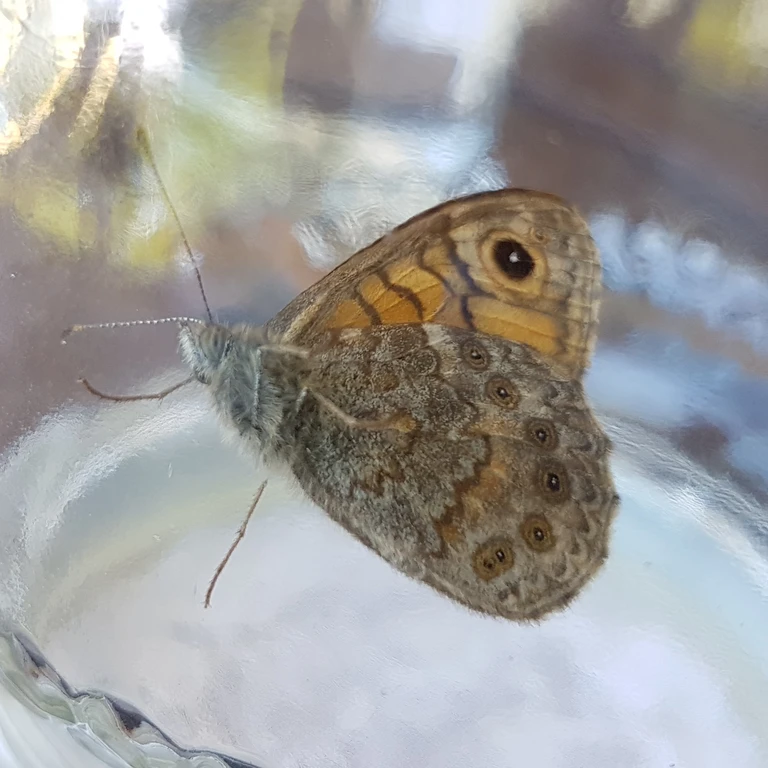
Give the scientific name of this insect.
Lasiommata megera (also Pararge megera)
